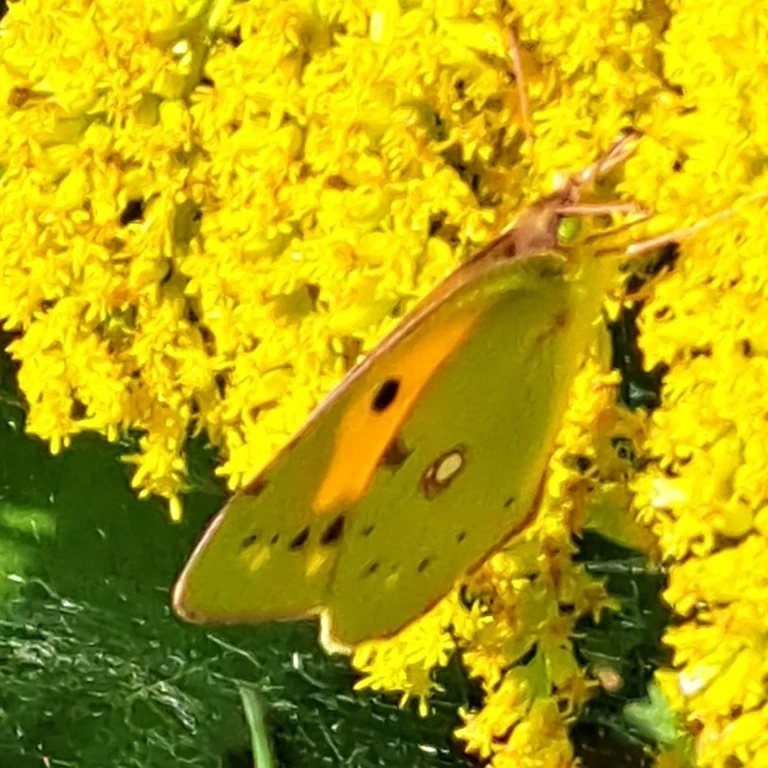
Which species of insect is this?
Colias croceus
